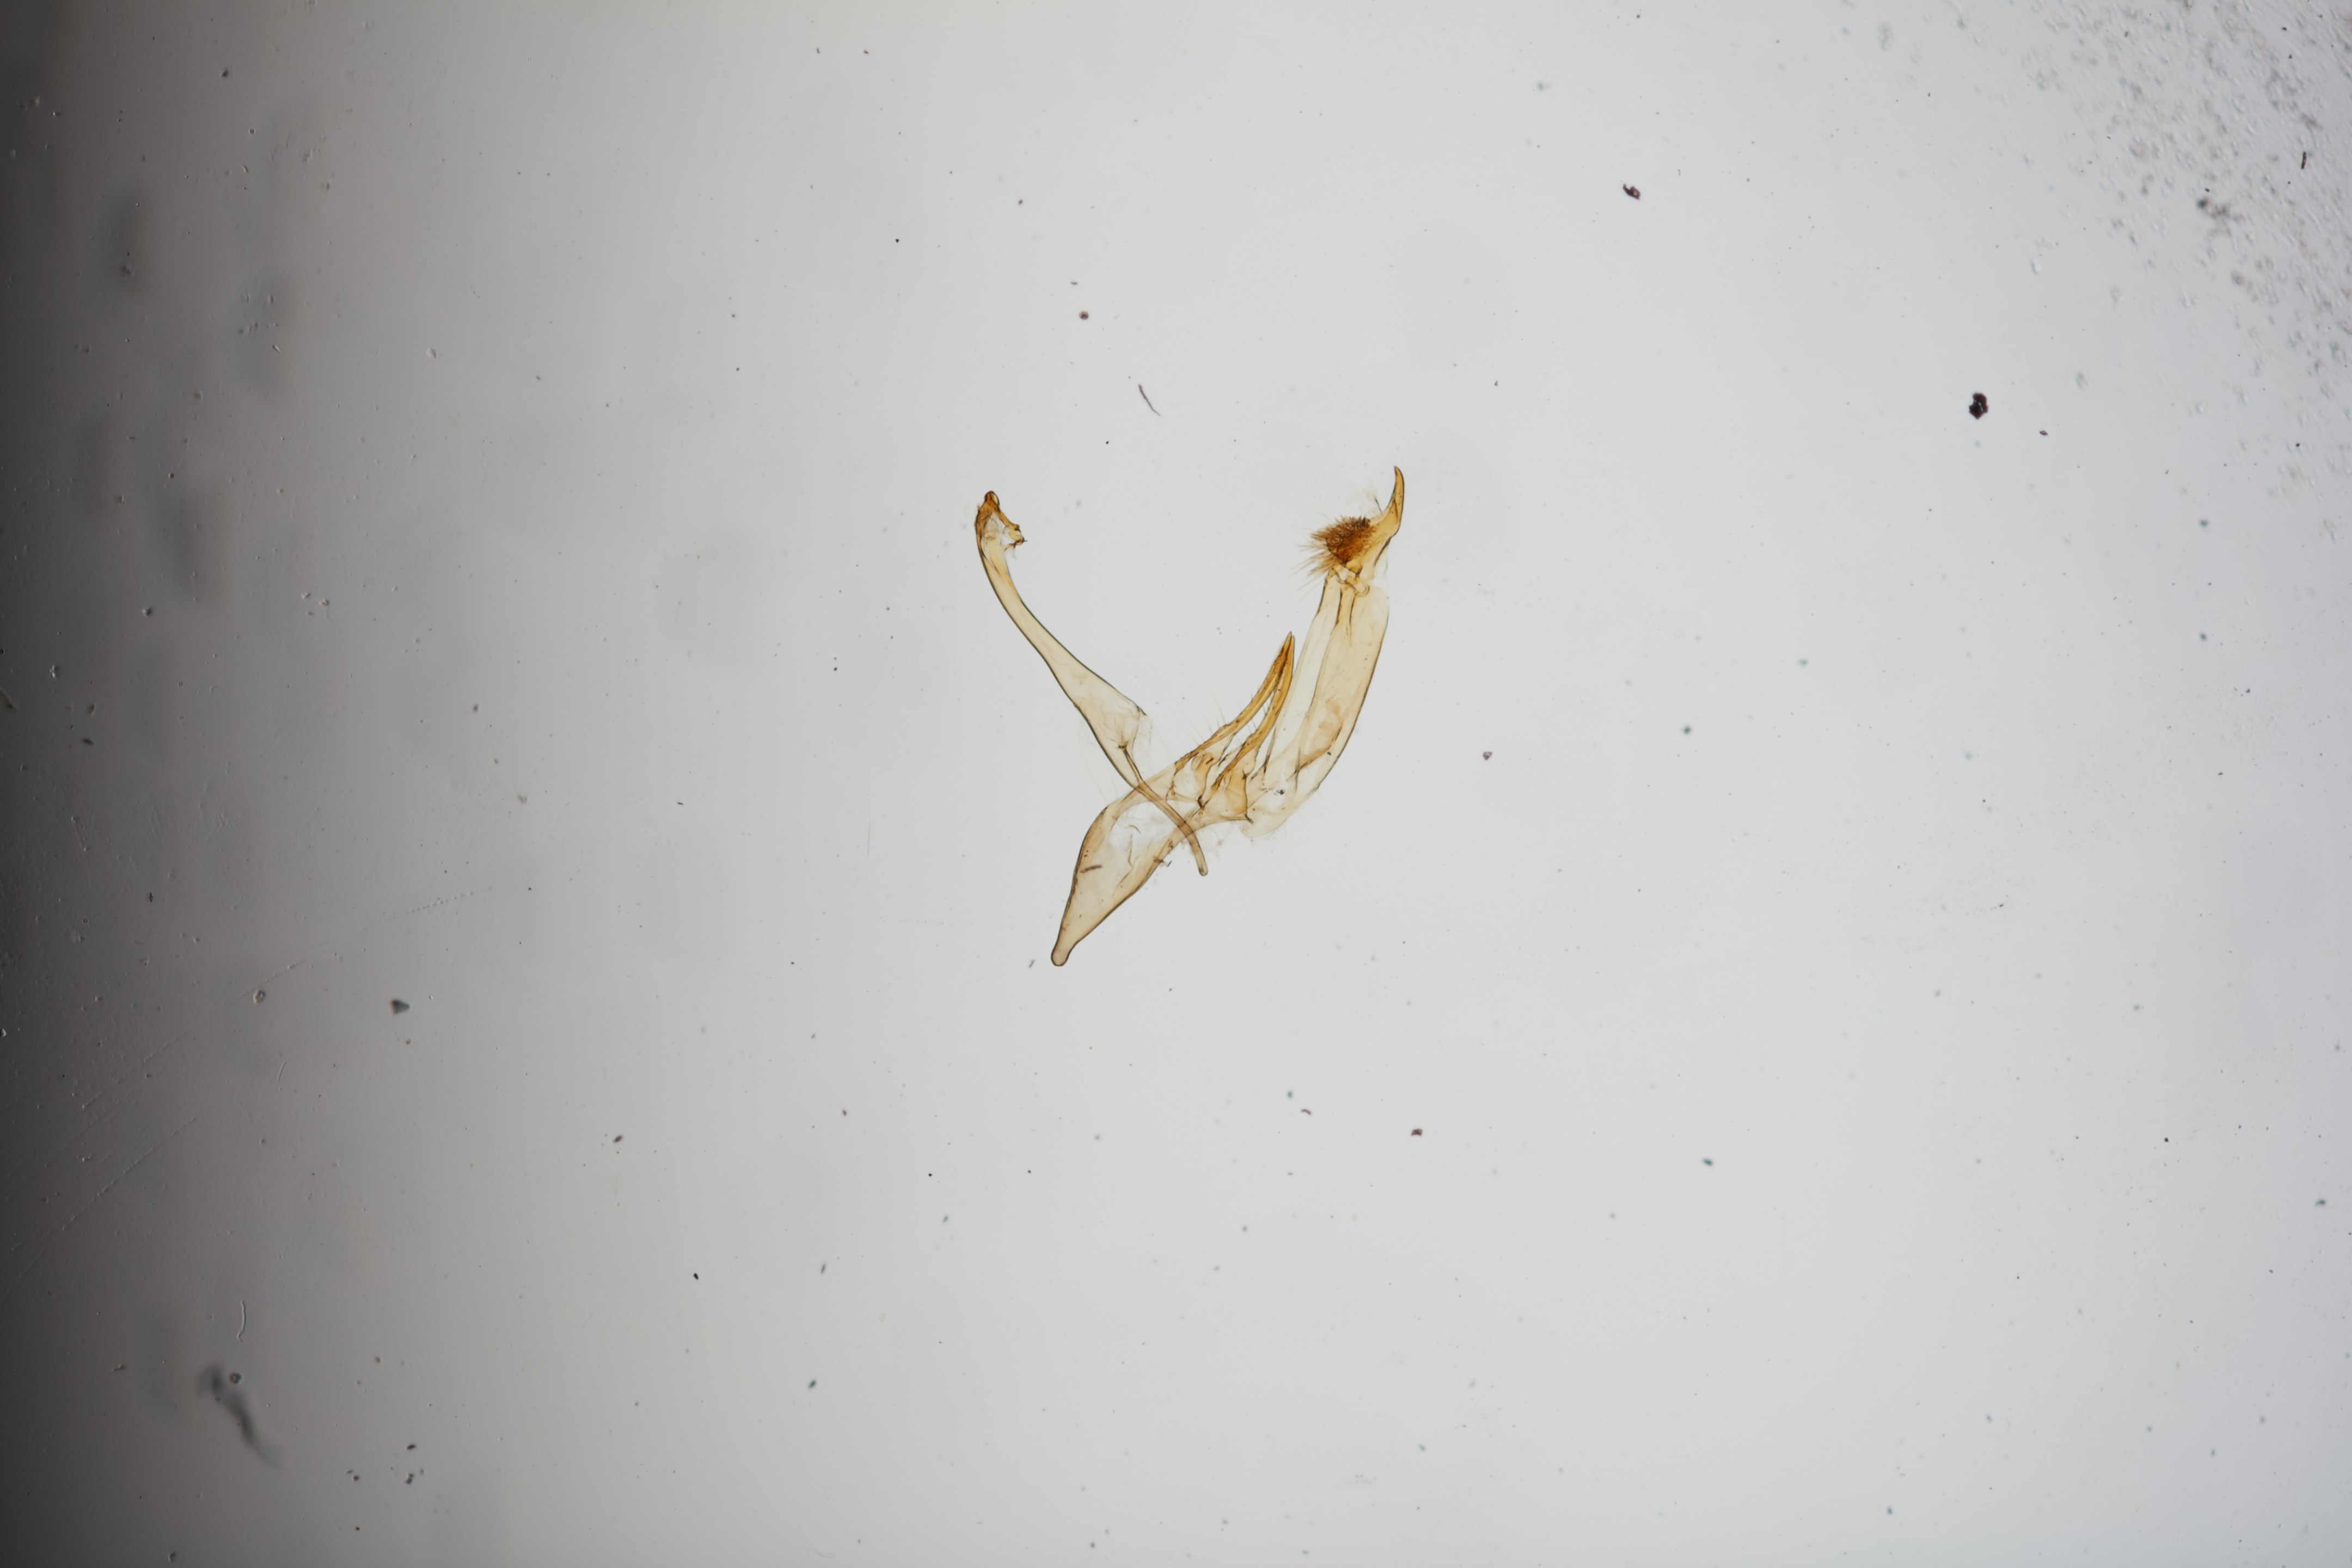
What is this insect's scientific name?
Chionodes mariona (also Telphusa mariona)
